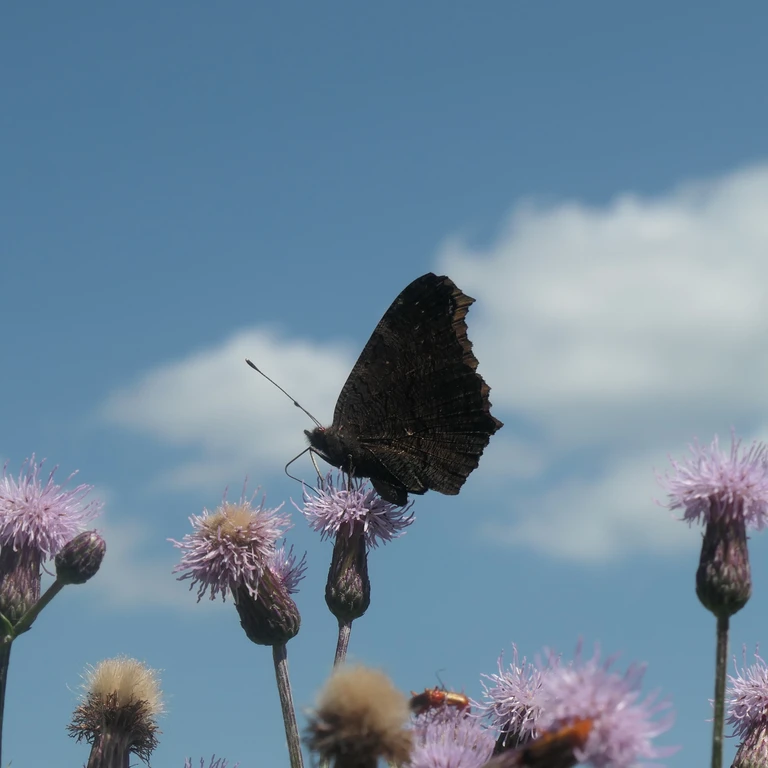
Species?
Aglais io
